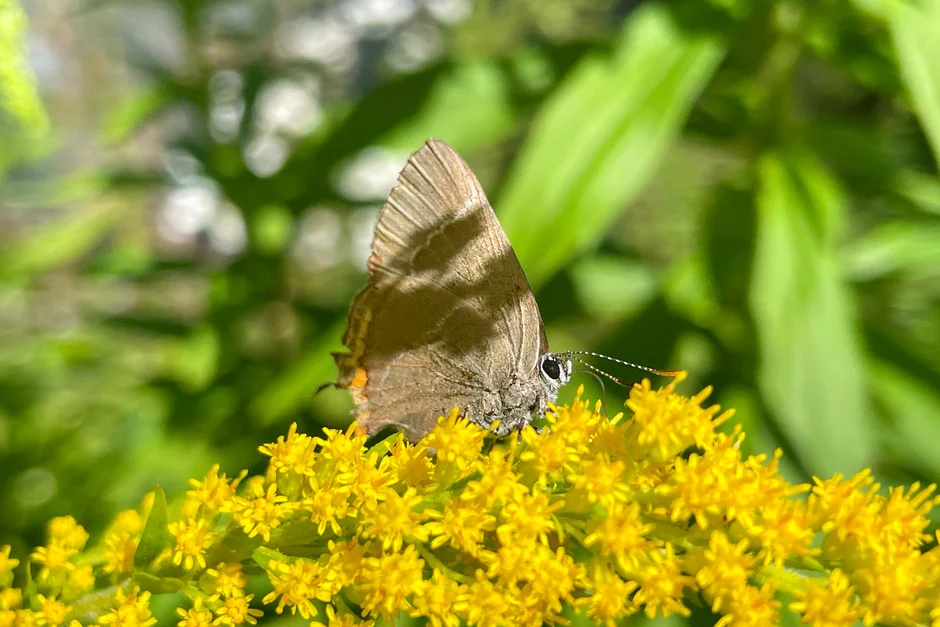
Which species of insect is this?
Satyrium w-album
